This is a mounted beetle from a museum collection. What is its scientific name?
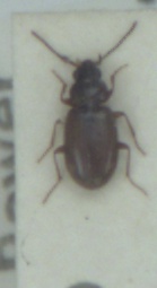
Bembidion guttula
